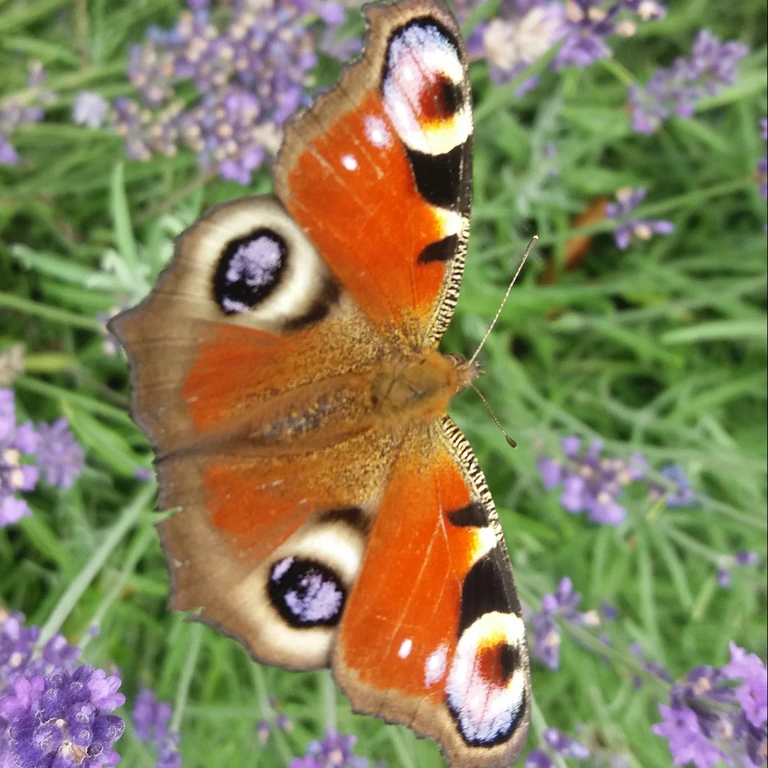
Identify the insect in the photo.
Aglais io
